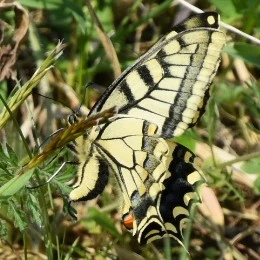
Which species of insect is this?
Papilio machaon
